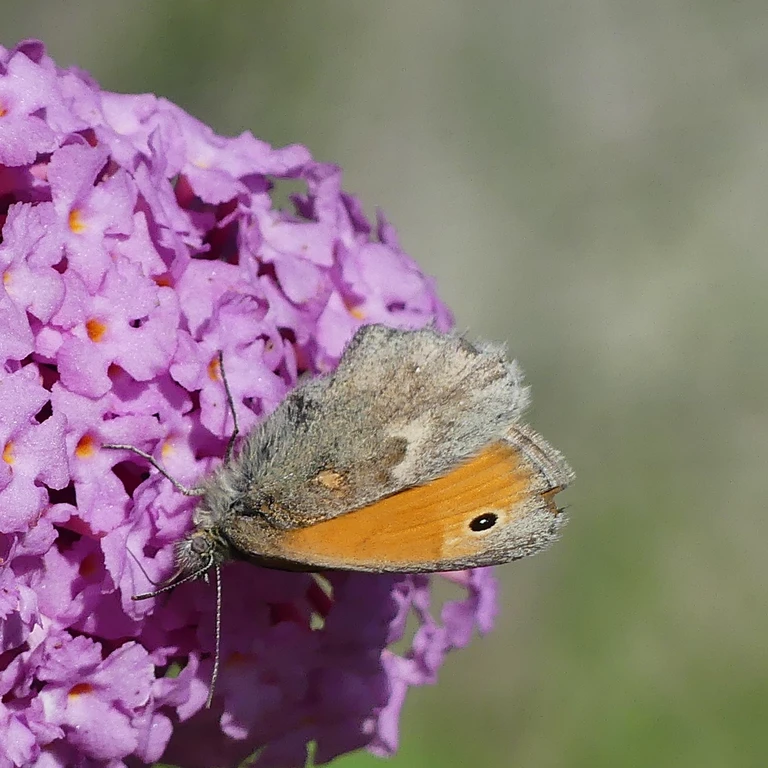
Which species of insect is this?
Coenonympha pamphilus
